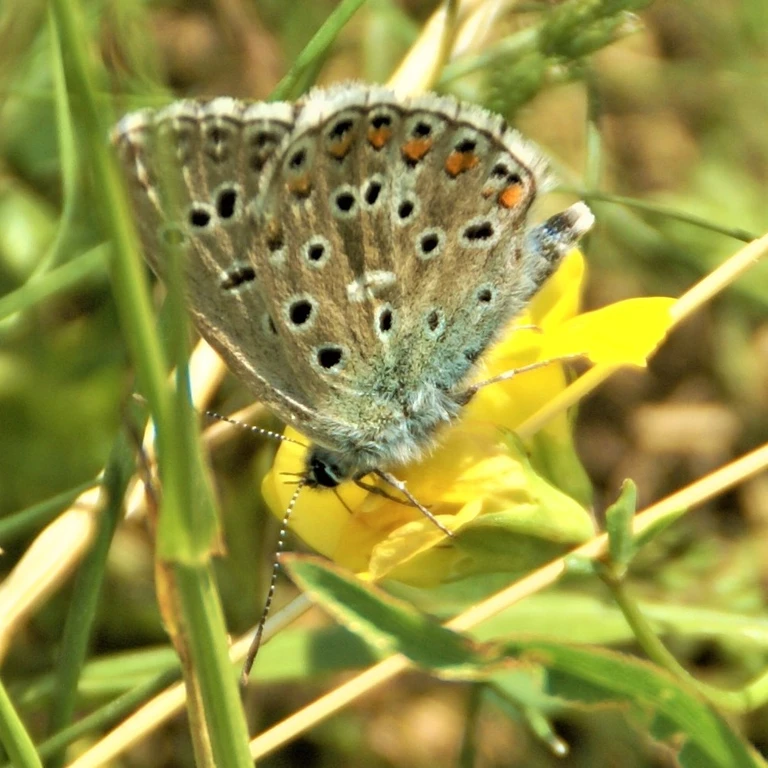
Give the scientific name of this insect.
Lysandra bellargus
